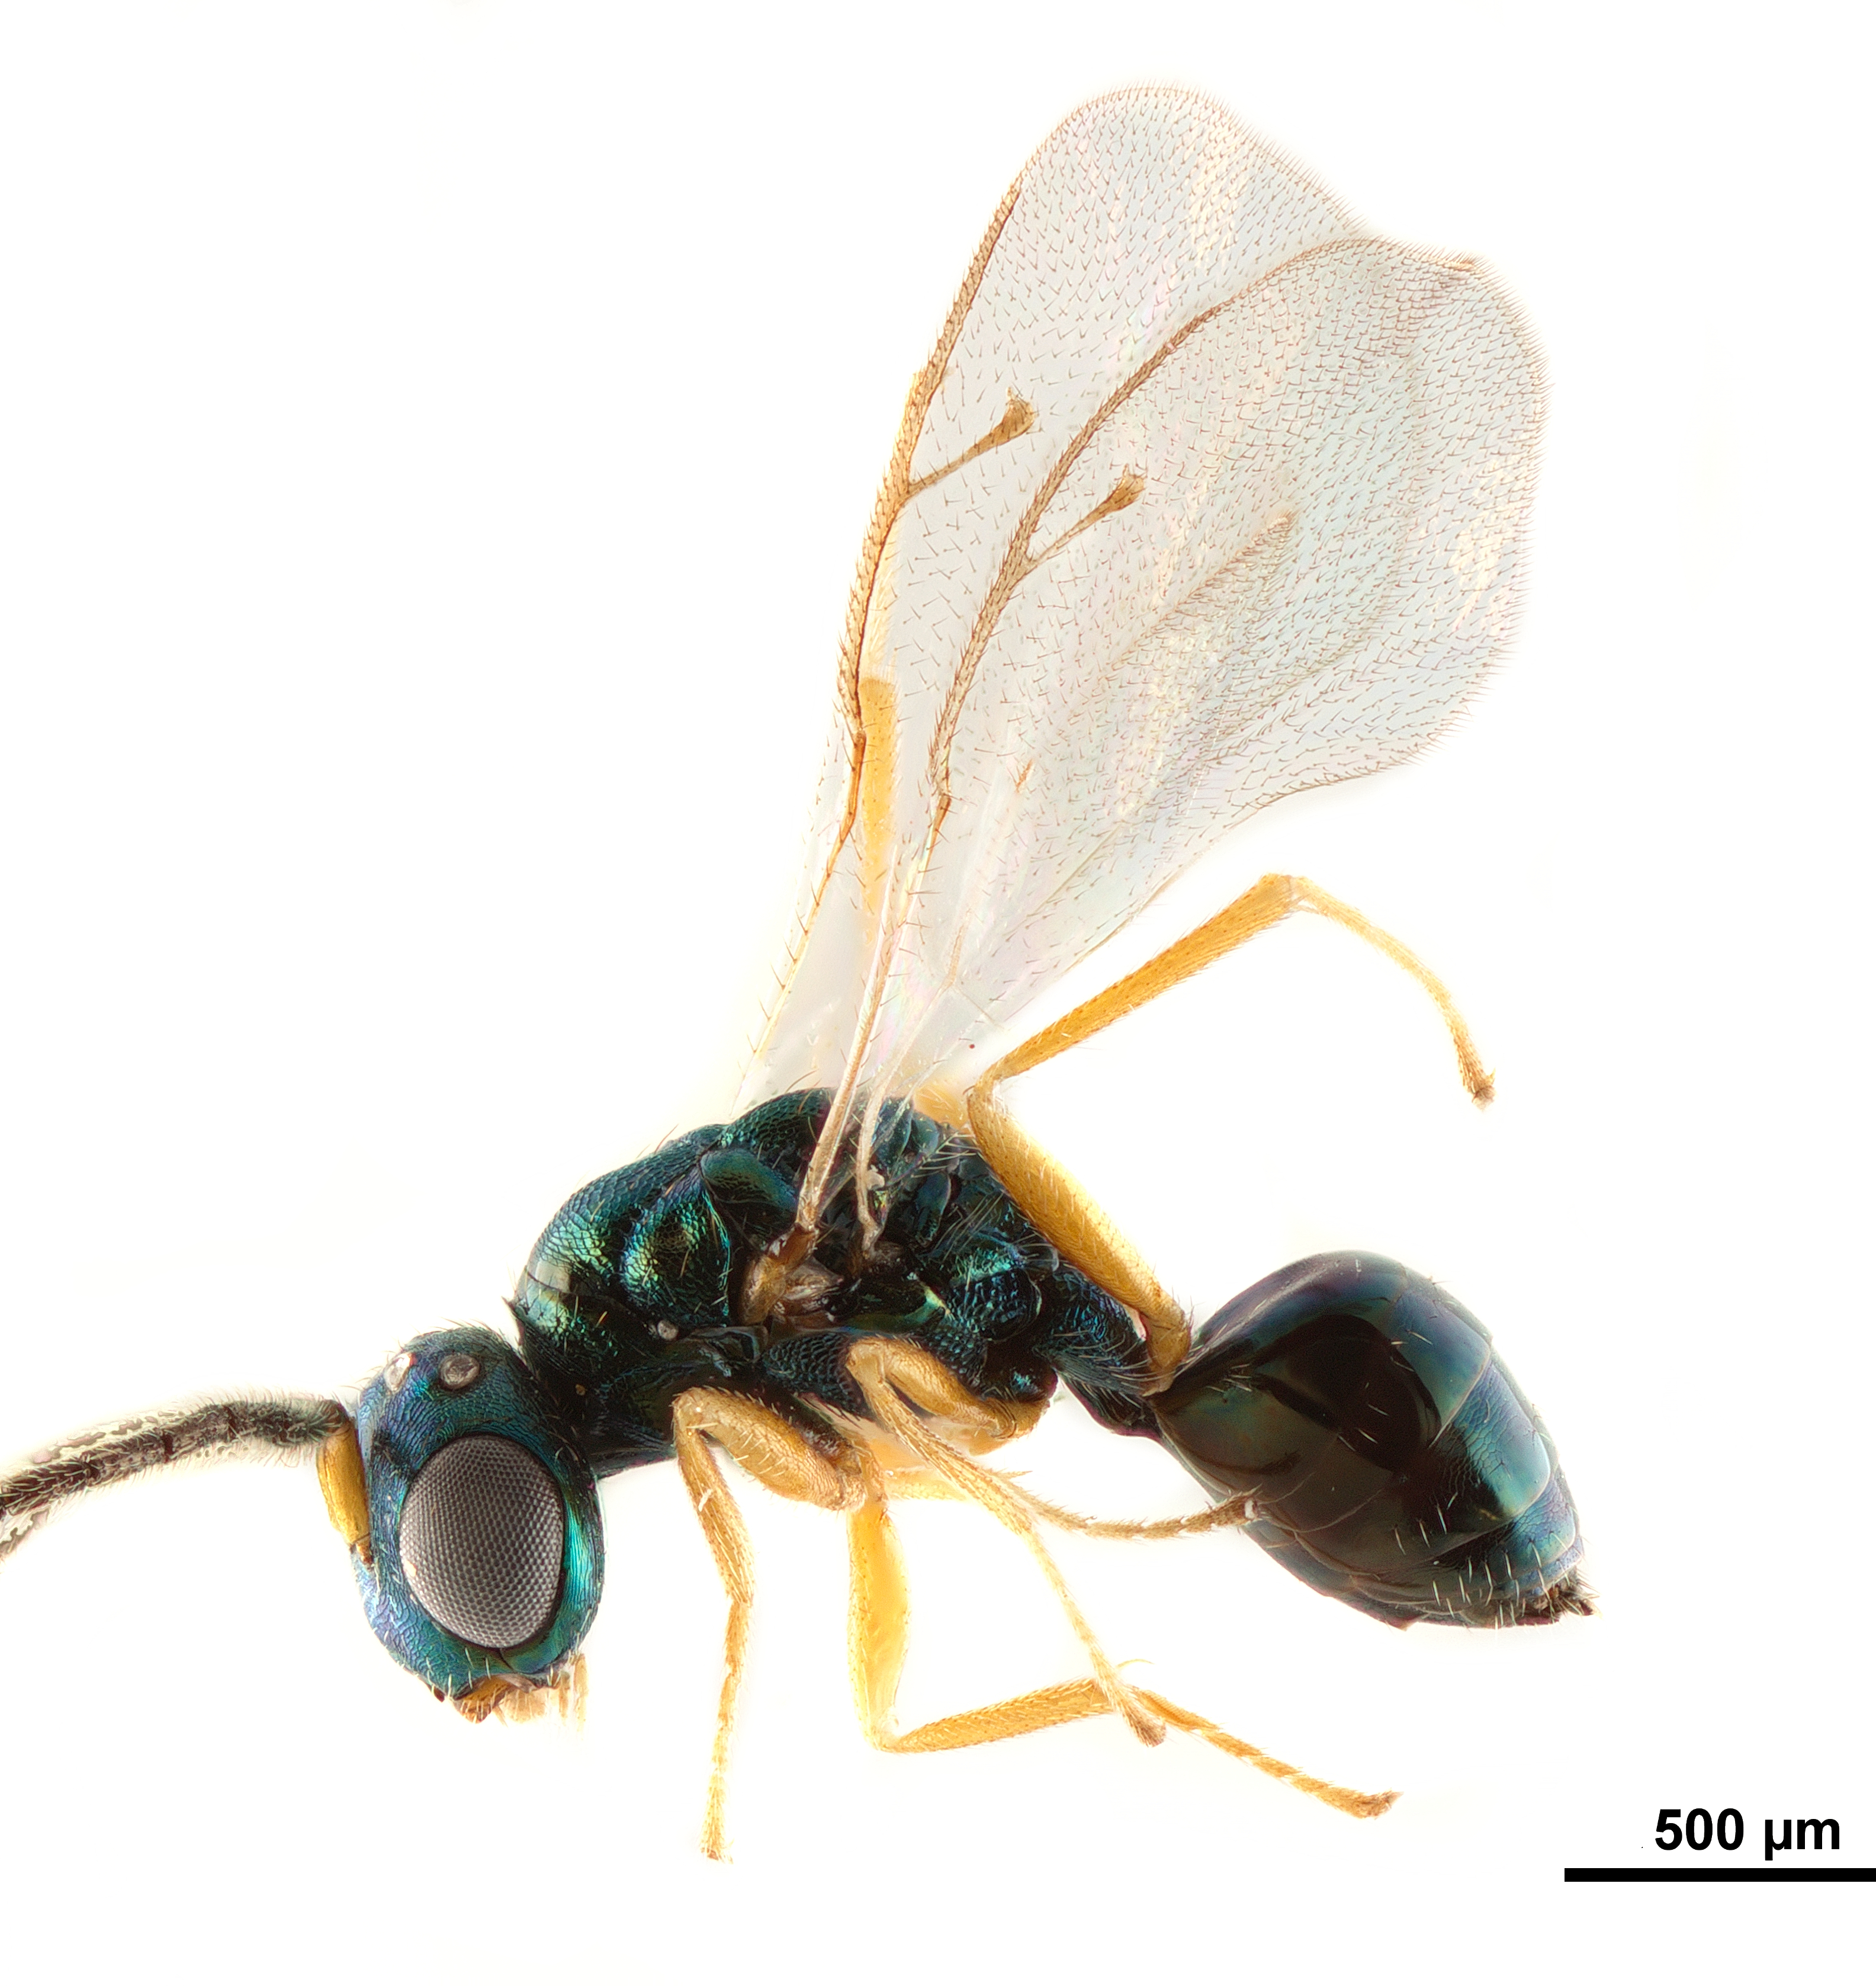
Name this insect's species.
Merismus megapterus
